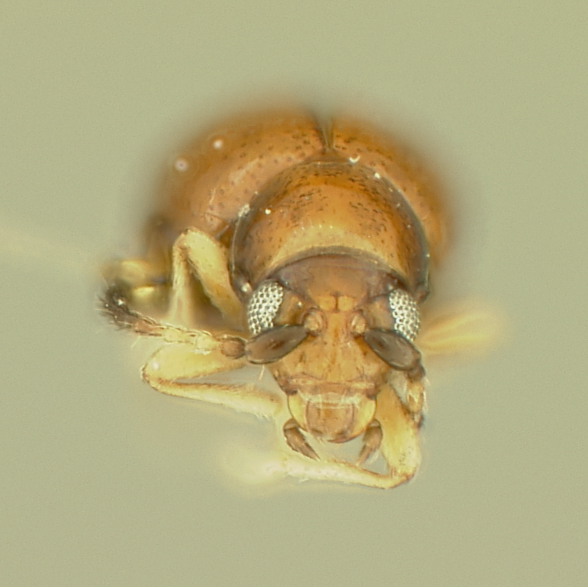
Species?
Longitarsus cylindricus
